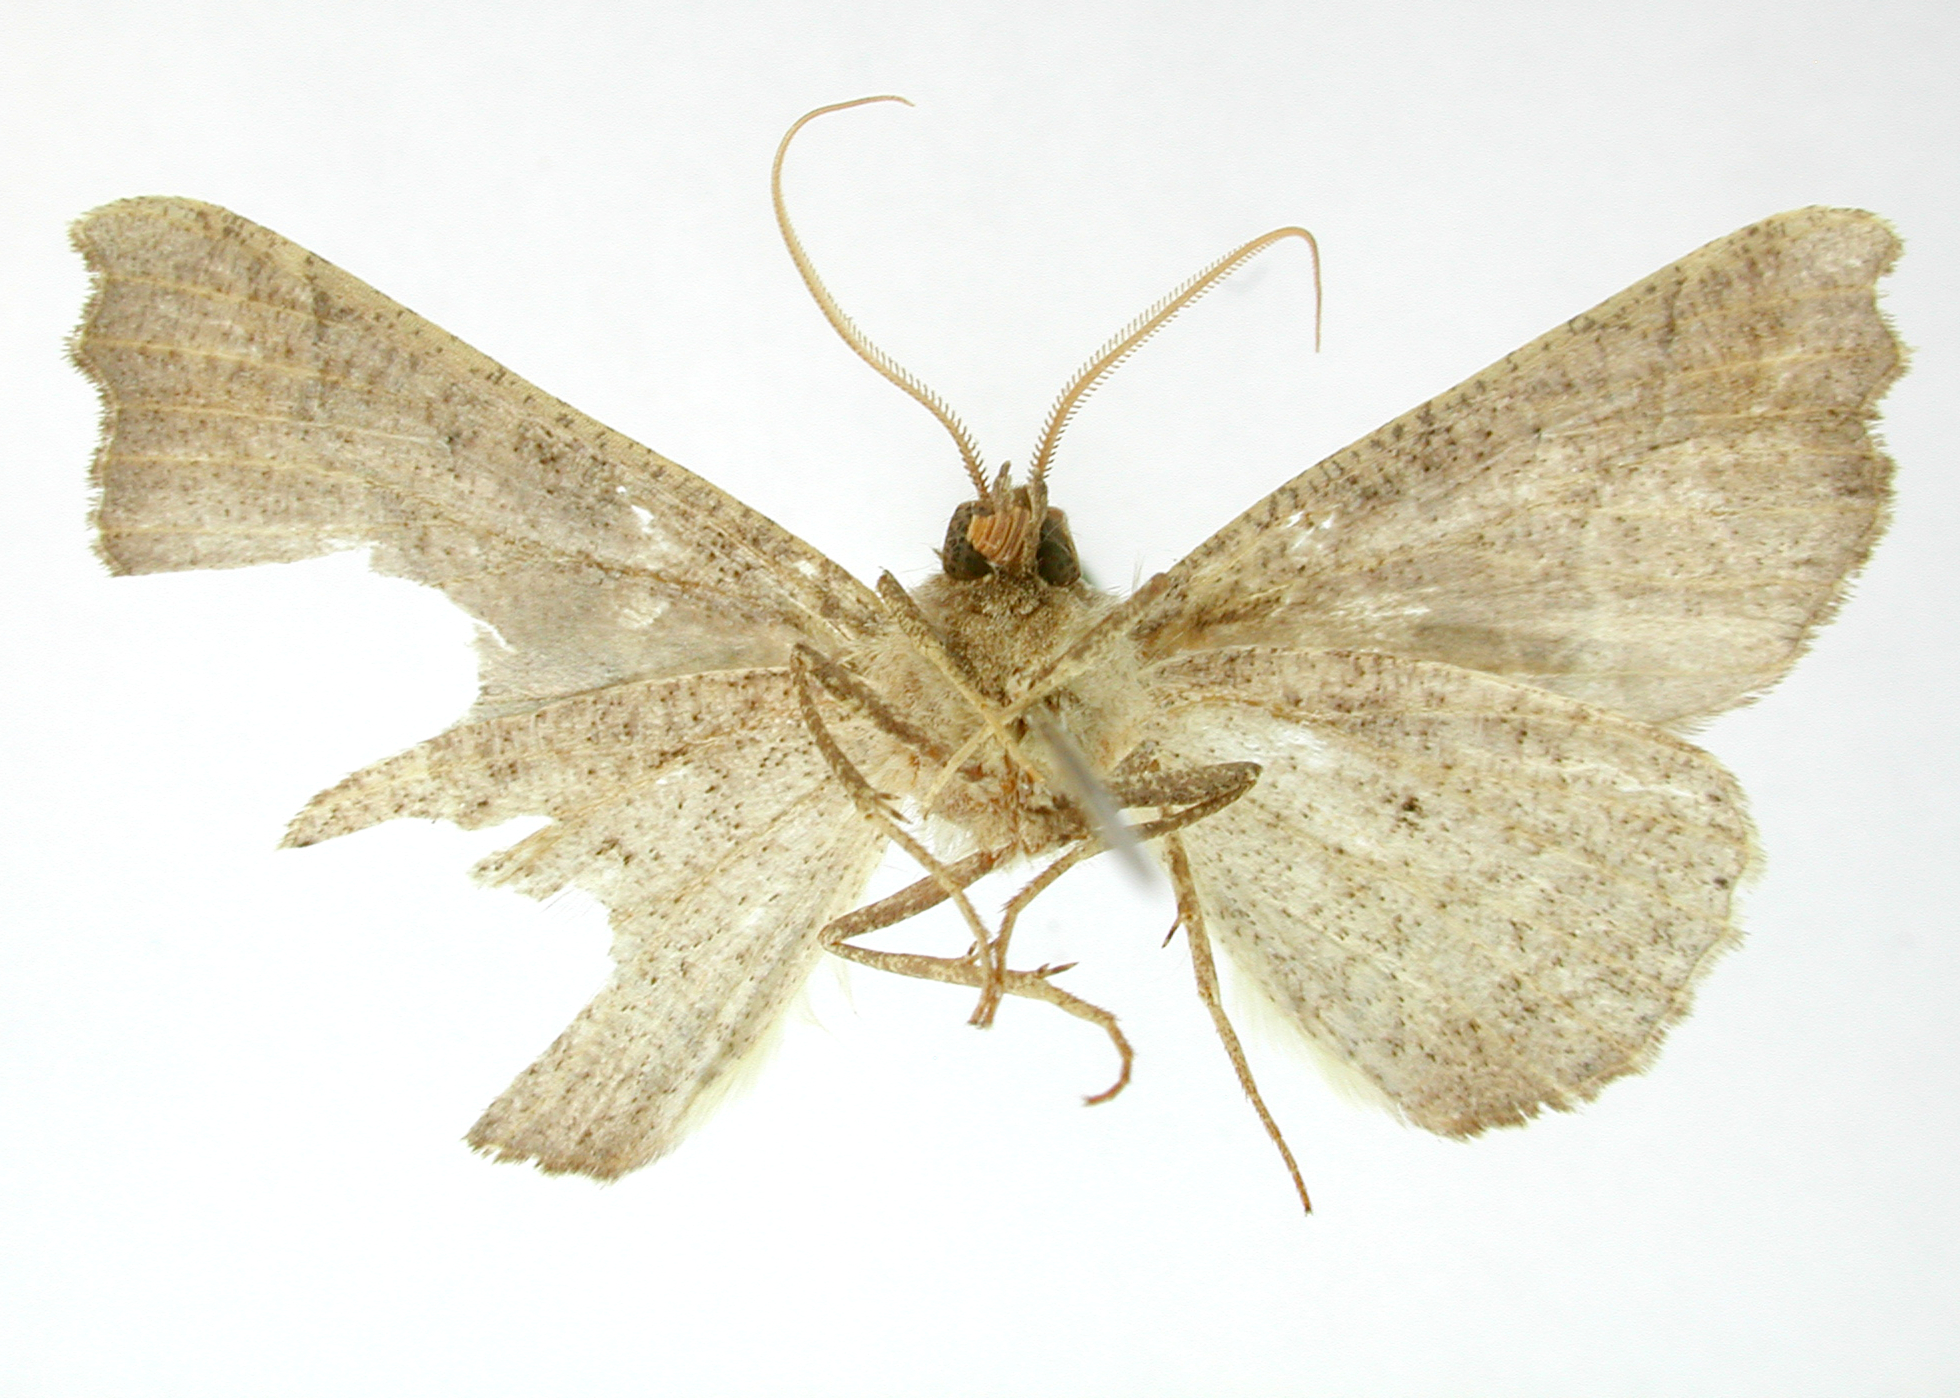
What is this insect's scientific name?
Pero contrasta
